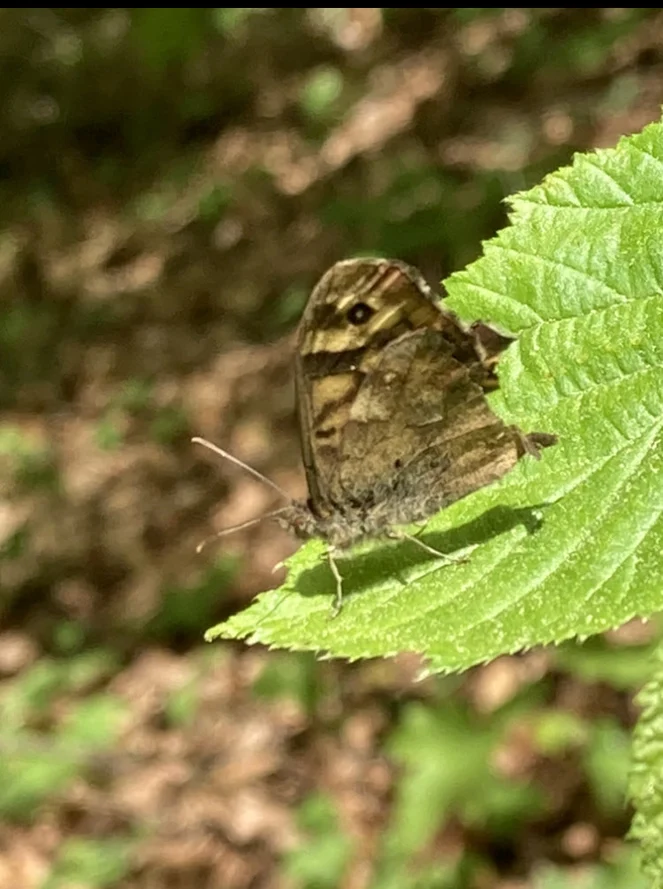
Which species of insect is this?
Pararge aegeria
